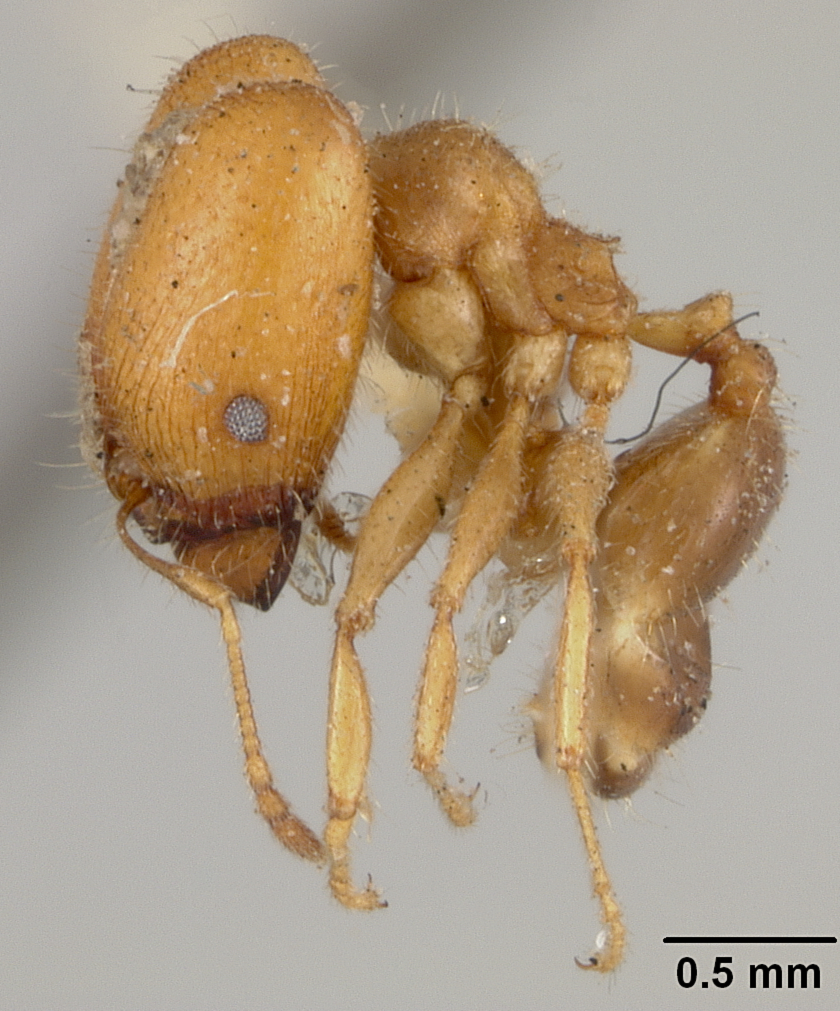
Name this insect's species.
Pheidole townsendi
